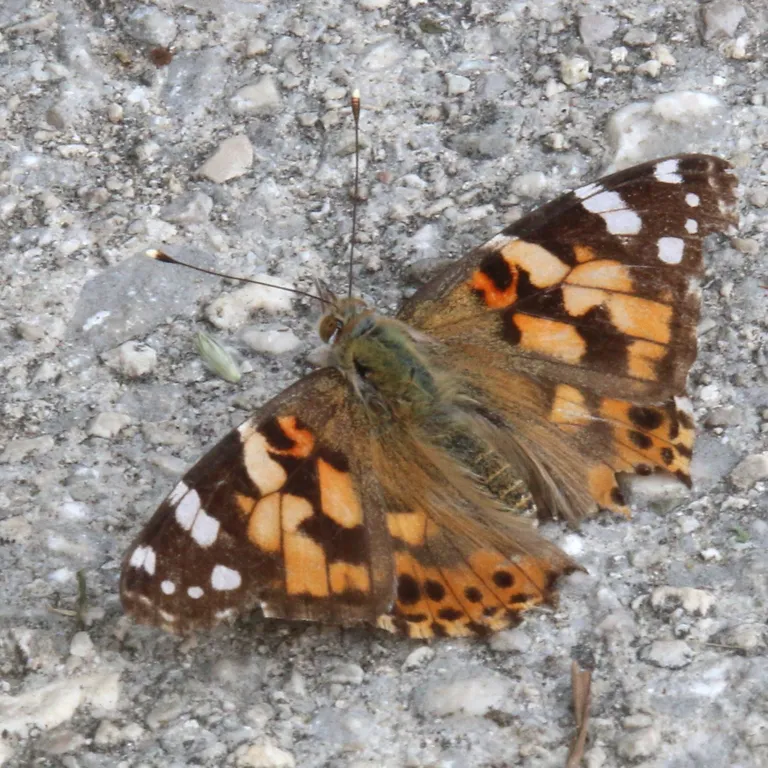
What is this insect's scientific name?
Vanessa cardui
